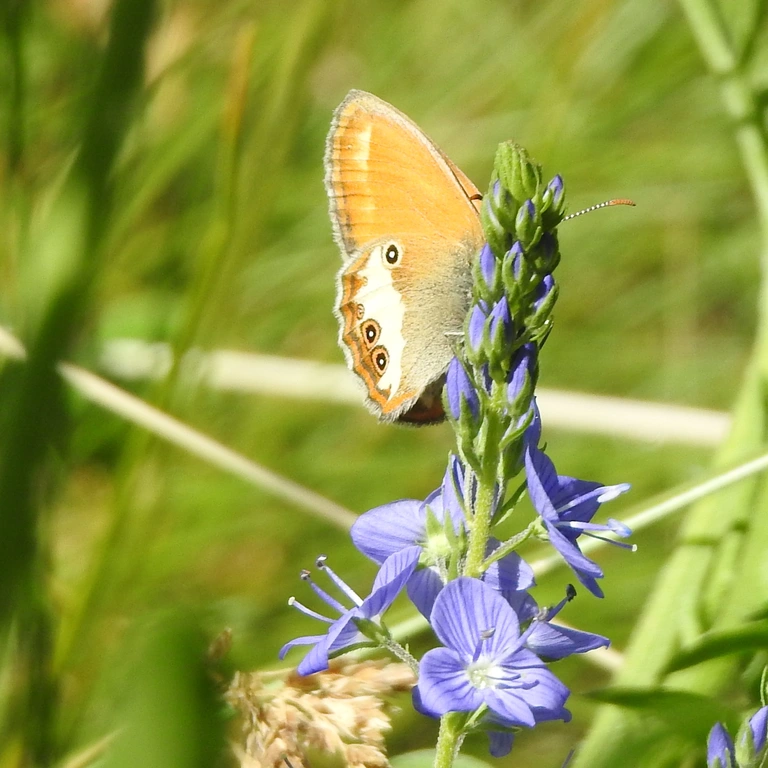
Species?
Coenonympha arcania
